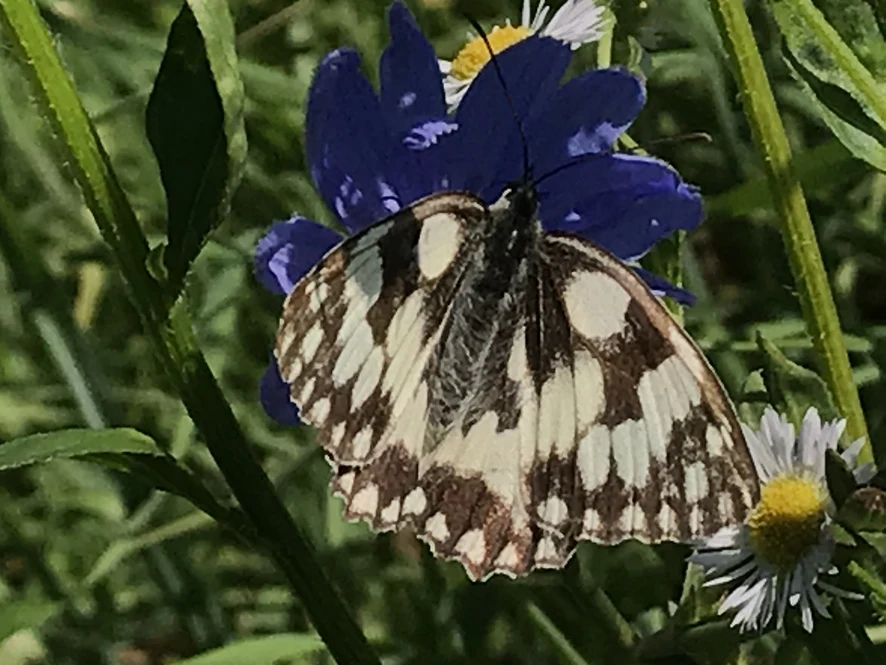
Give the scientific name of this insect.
Melanargia galathea
